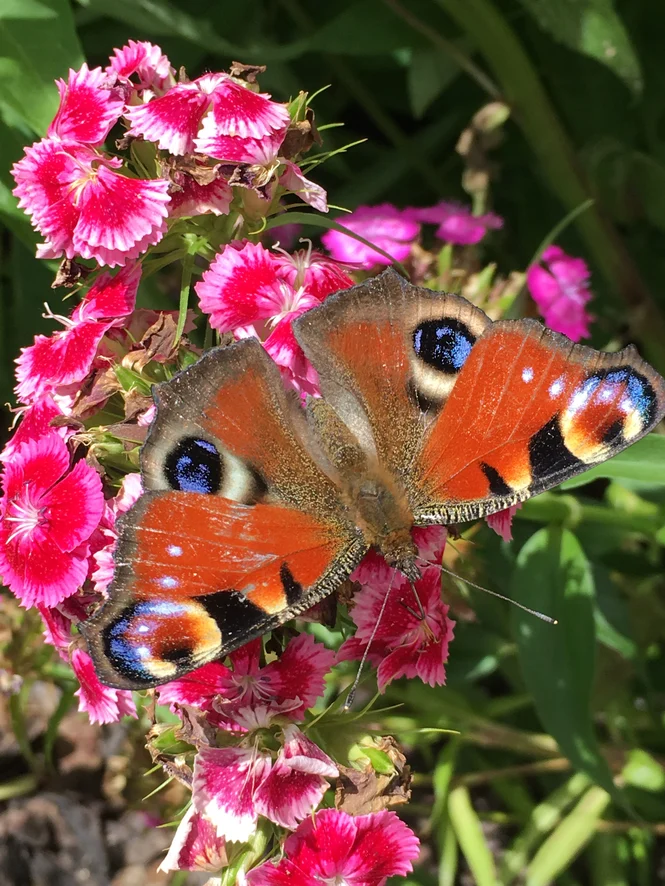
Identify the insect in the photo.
Aglais io
